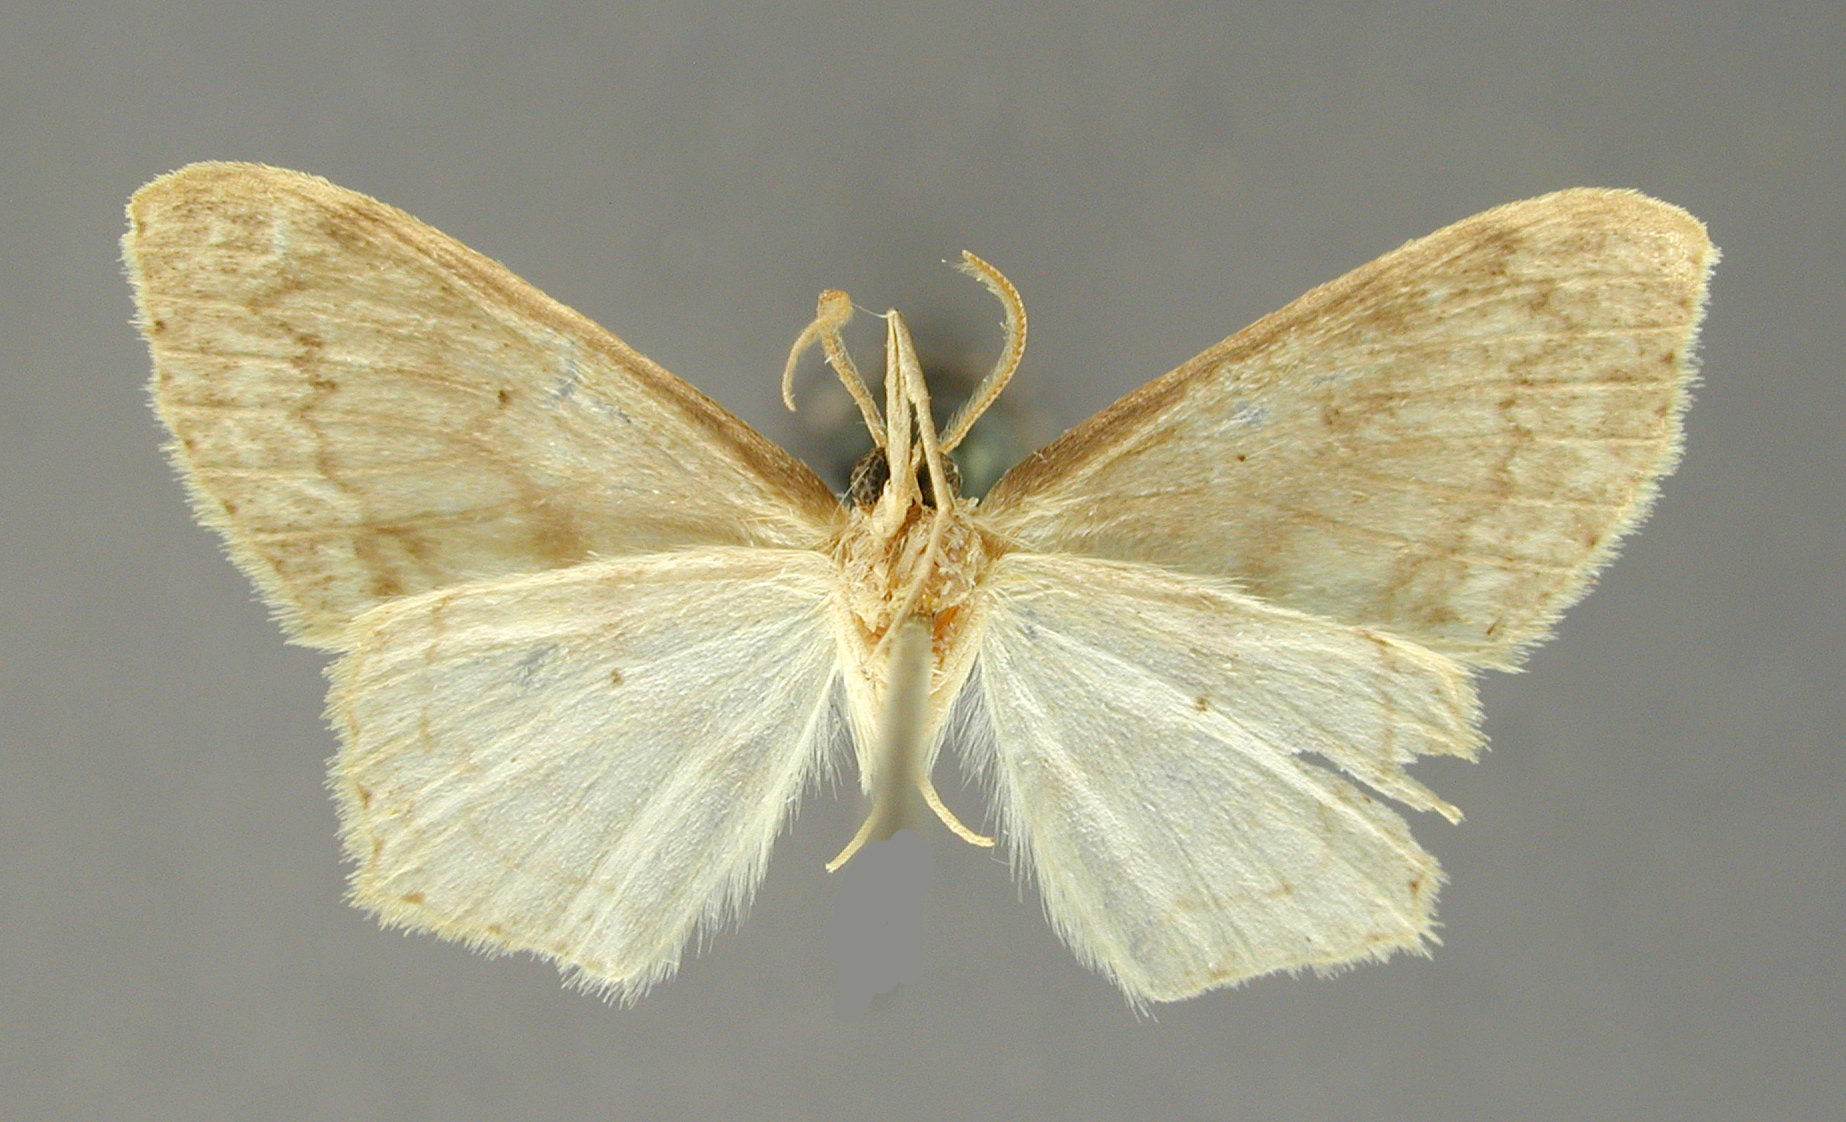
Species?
Synelys irrufata
